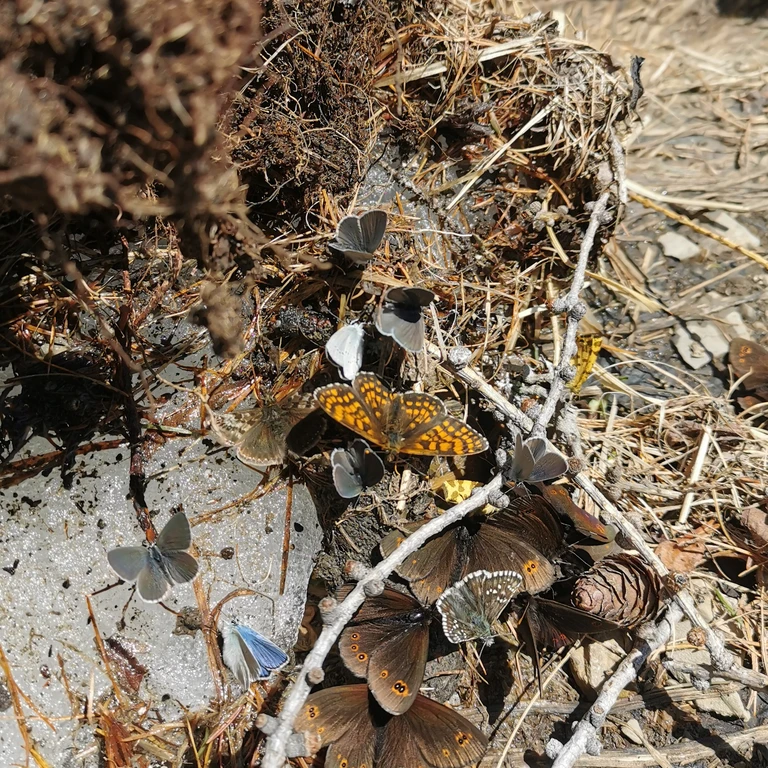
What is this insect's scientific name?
Cupido minimus
